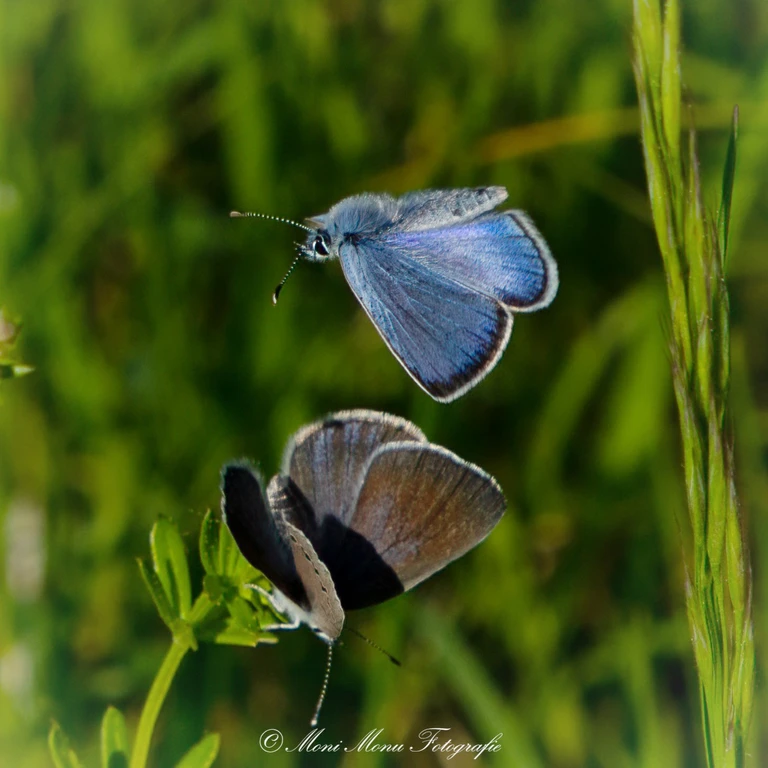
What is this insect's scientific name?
Glaucopsyche alexis
